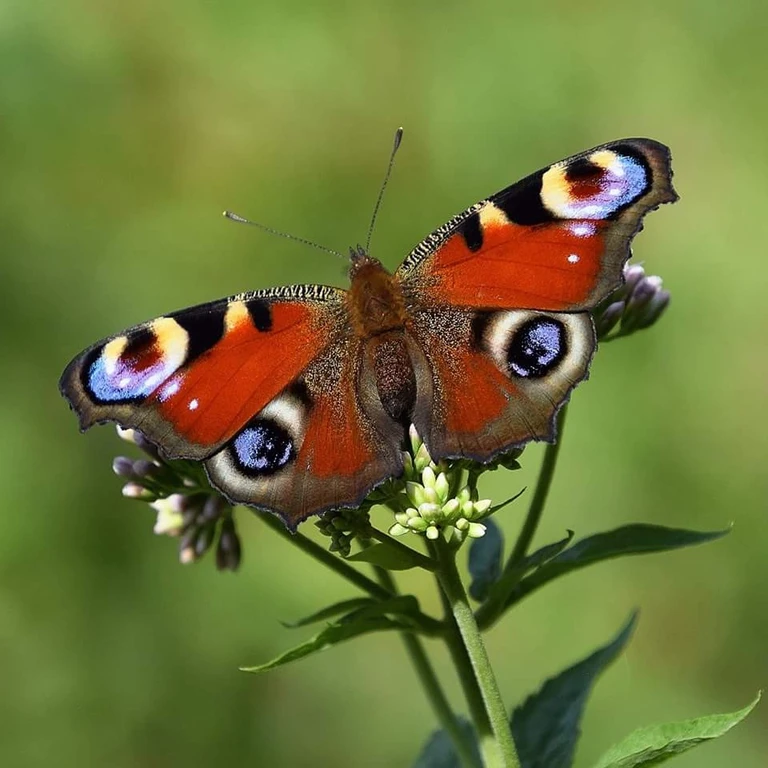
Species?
Aglais io
